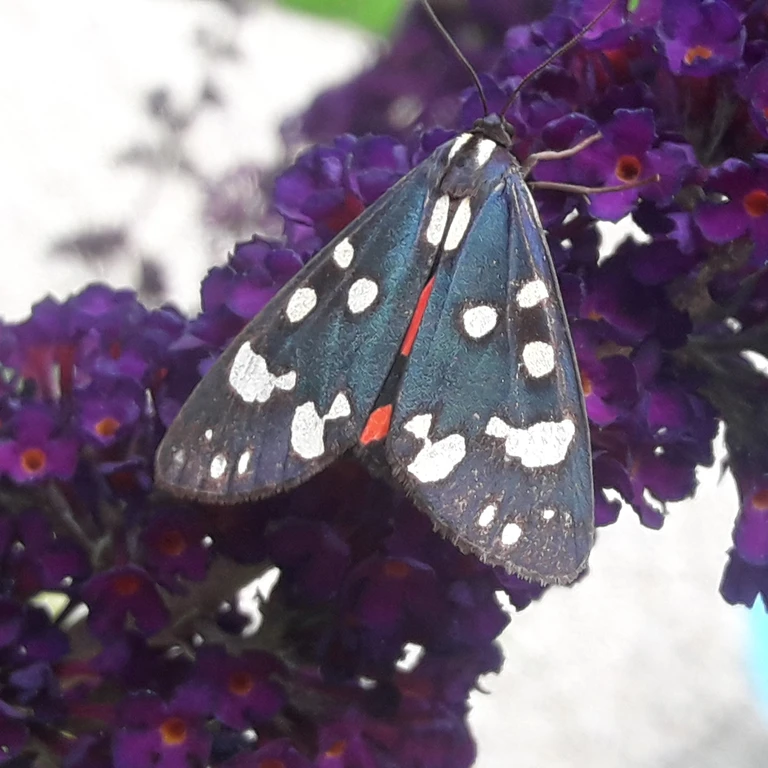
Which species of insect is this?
Callimorpha dominula
